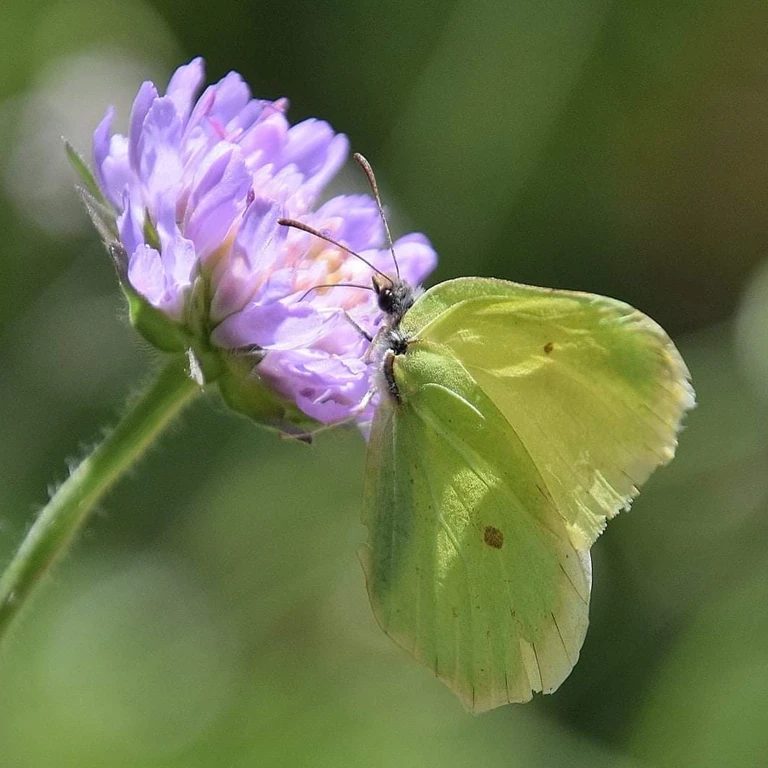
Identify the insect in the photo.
Gonepteryx rhamni
